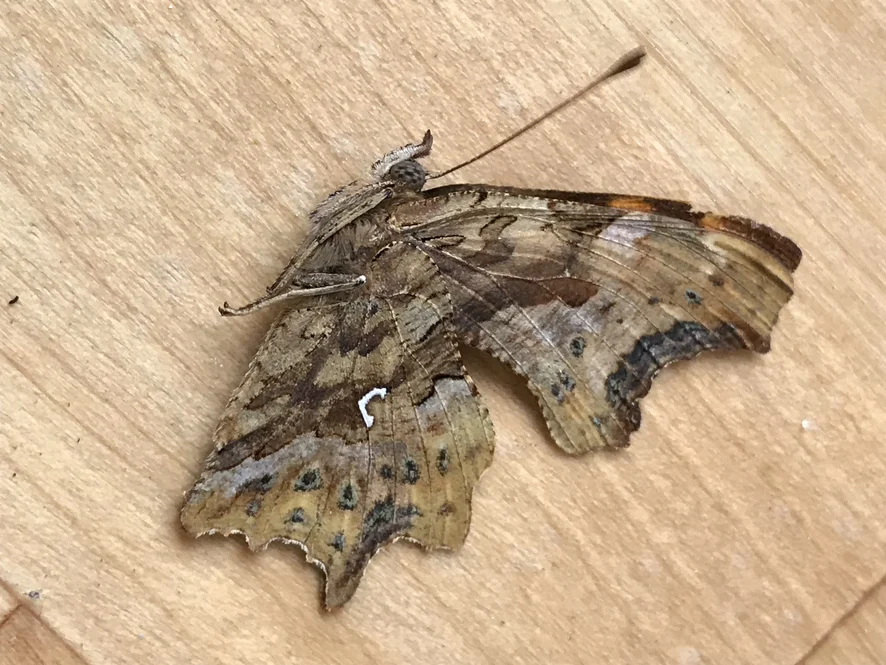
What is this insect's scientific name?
Polygonia c-album
